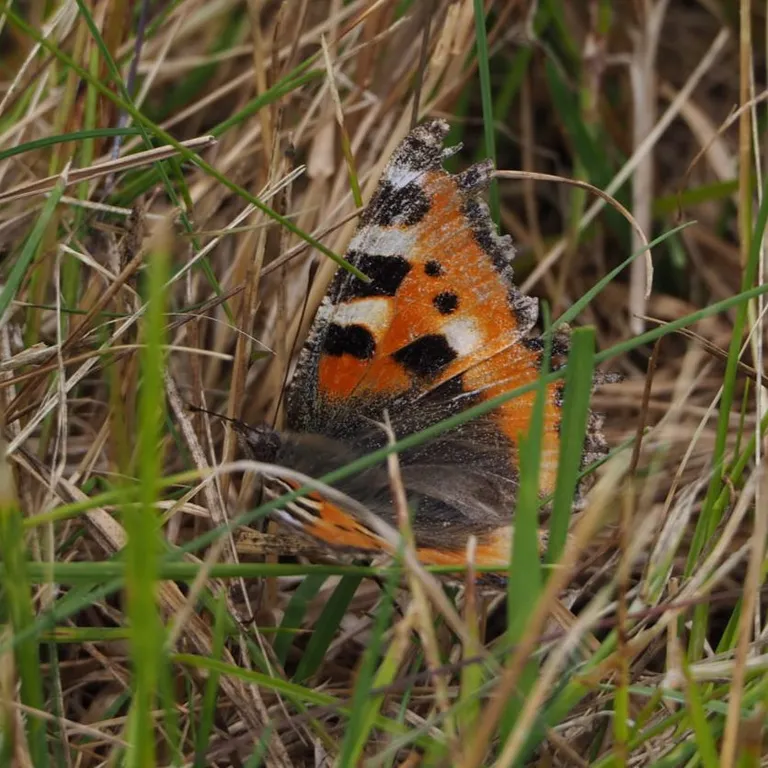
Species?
Aglais urticae
